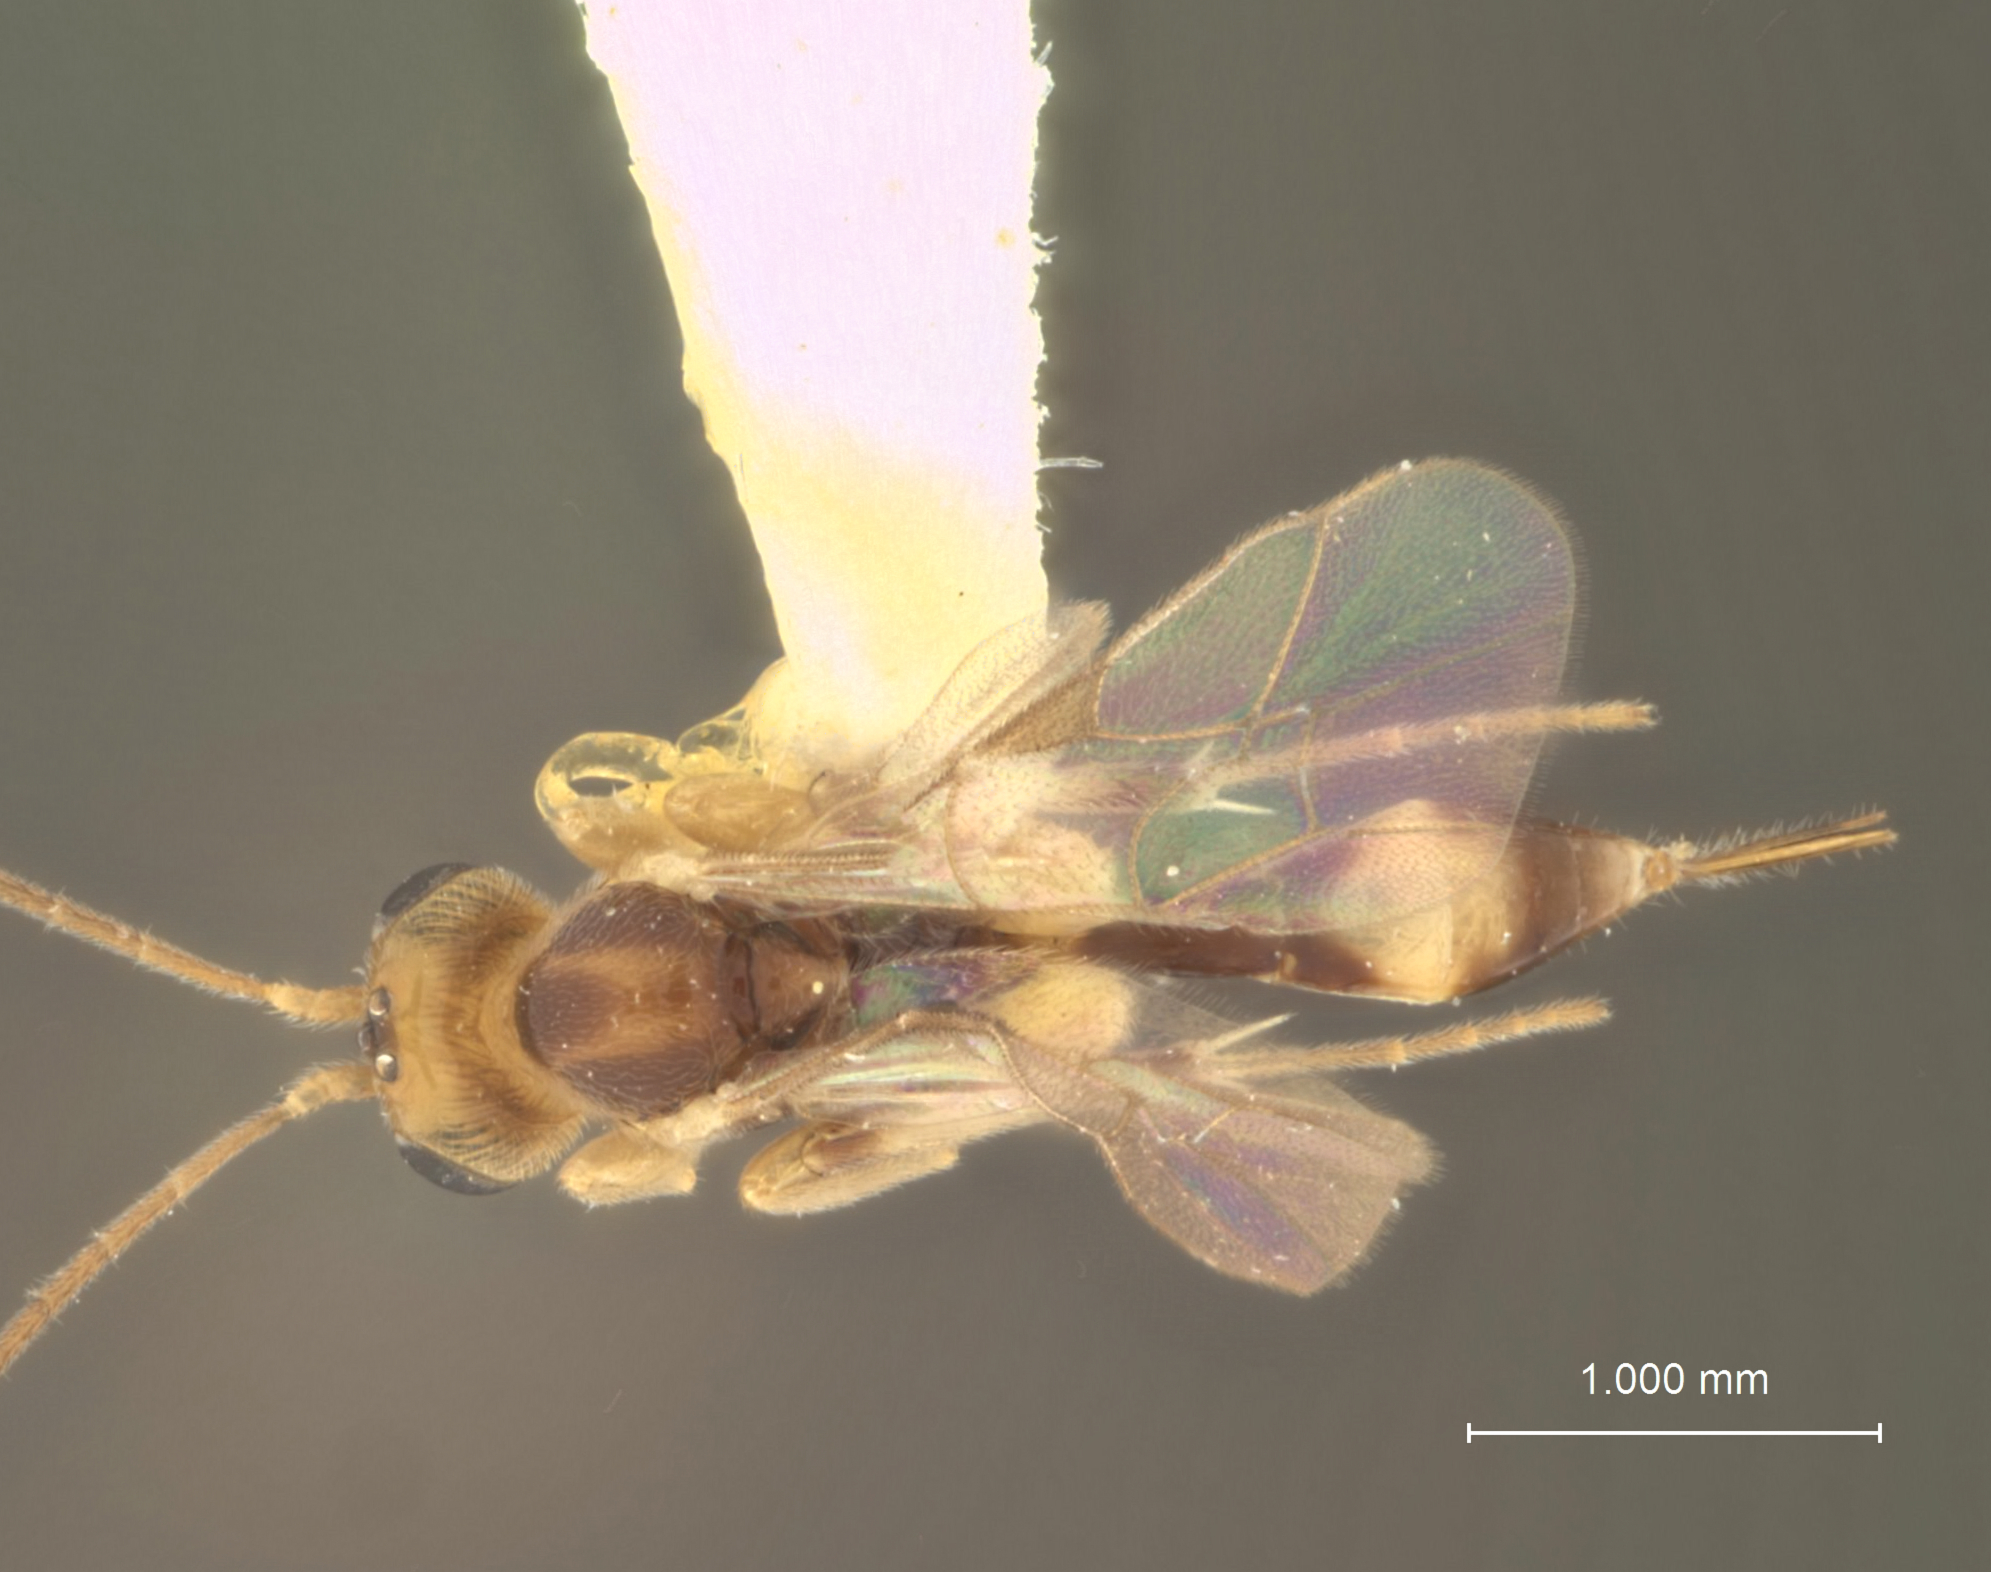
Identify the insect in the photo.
Mesochorus subulatus
